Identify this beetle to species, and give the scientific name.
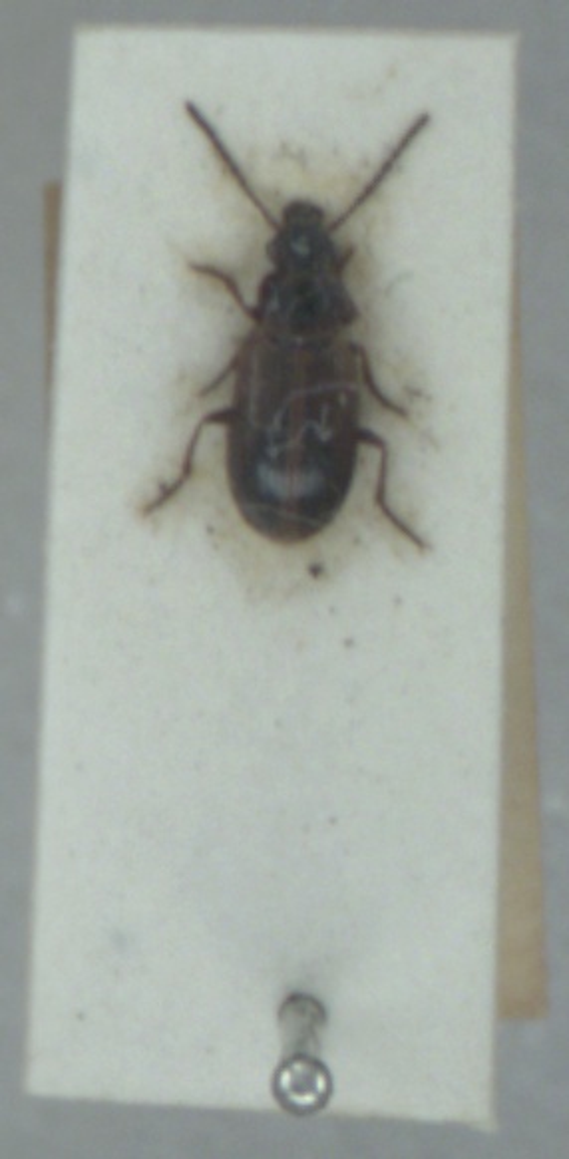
Dicheirotrichus cognatus
